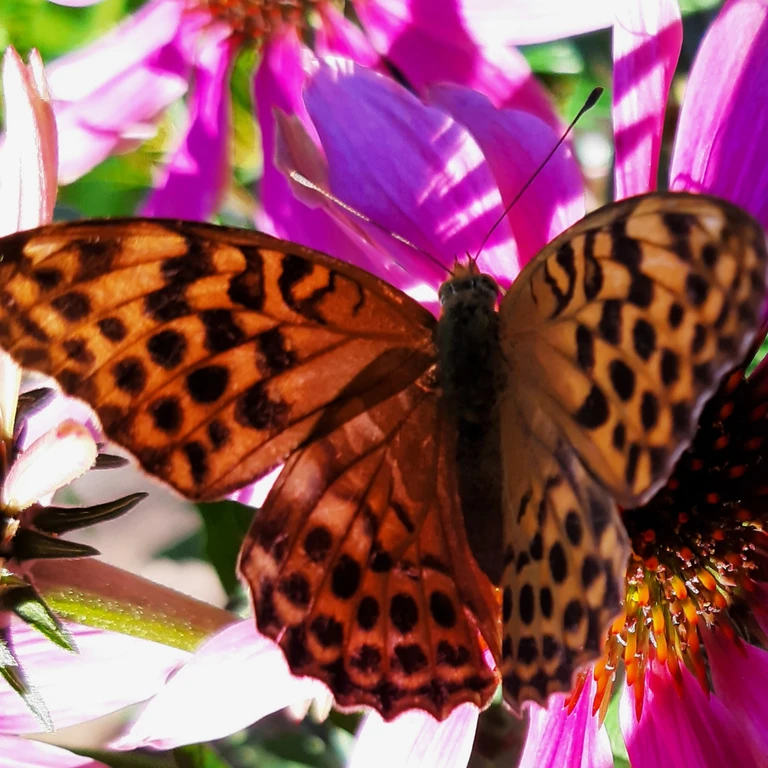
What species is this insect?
Argynnis paphia
